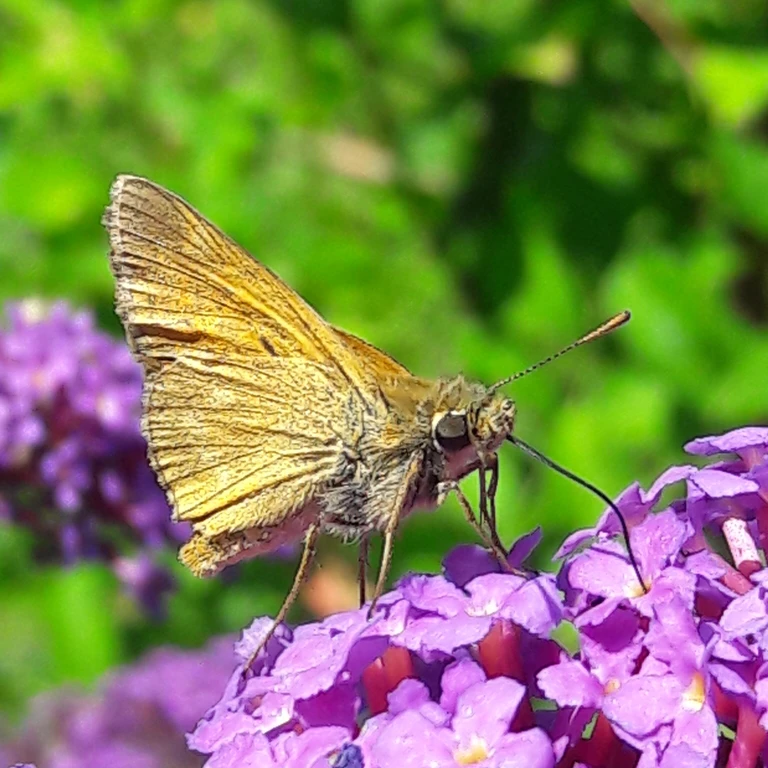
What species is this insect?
Ochlodes sylvanus (also Ochlodes venata)
